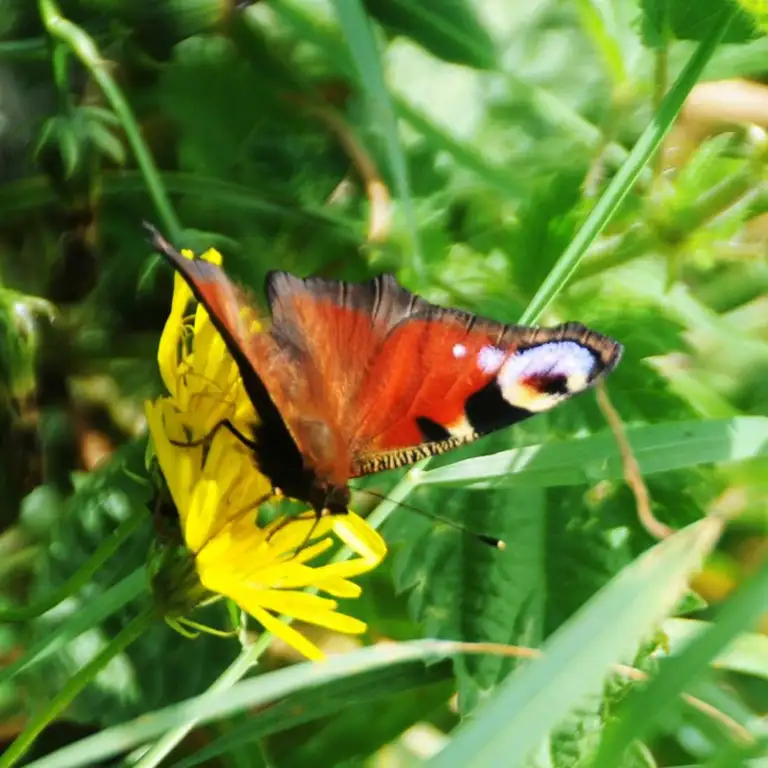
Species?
Aglais io
